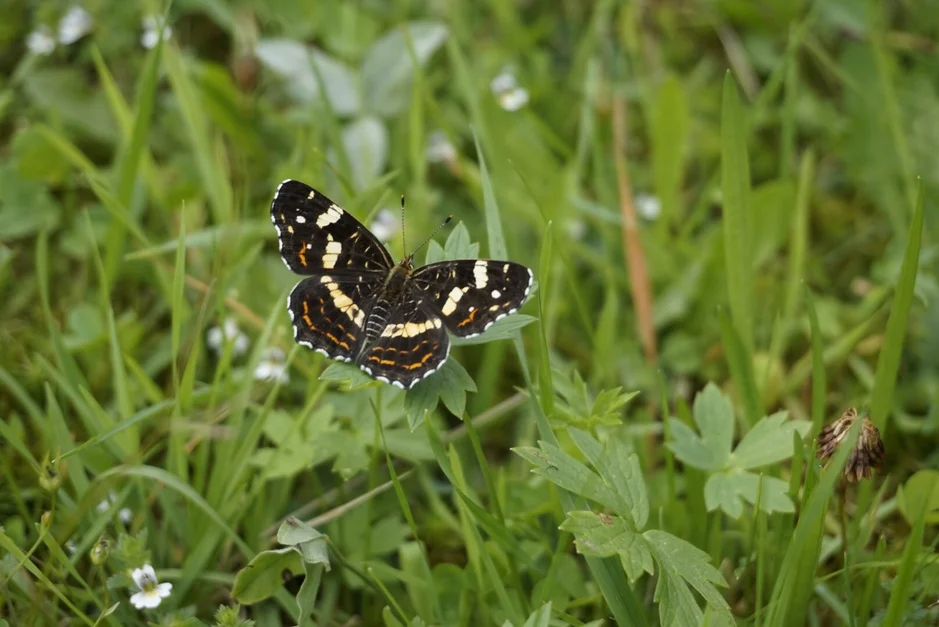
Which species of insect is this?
Araschnia levana
